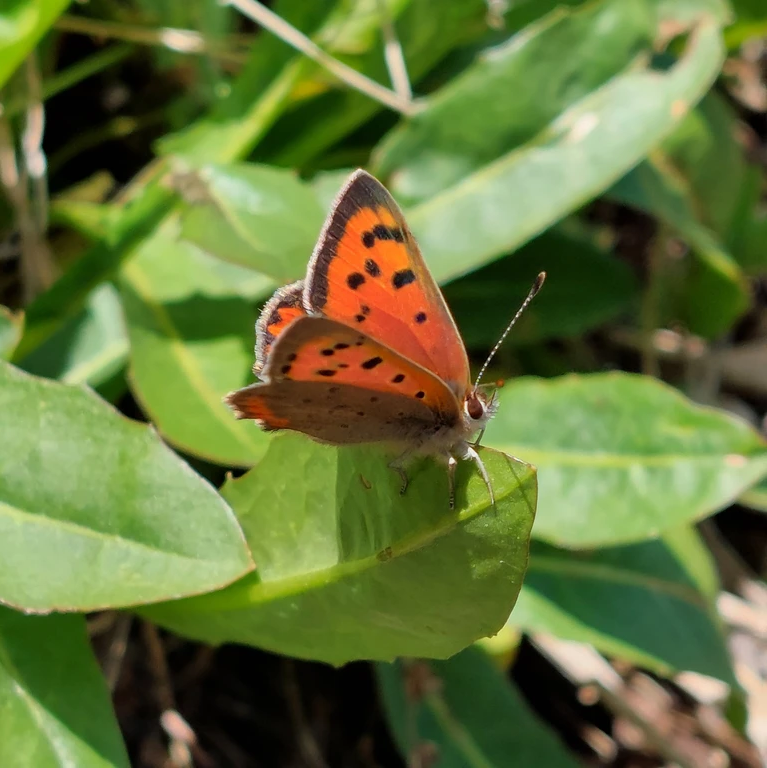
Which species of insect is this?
Lycaena phlaeas
